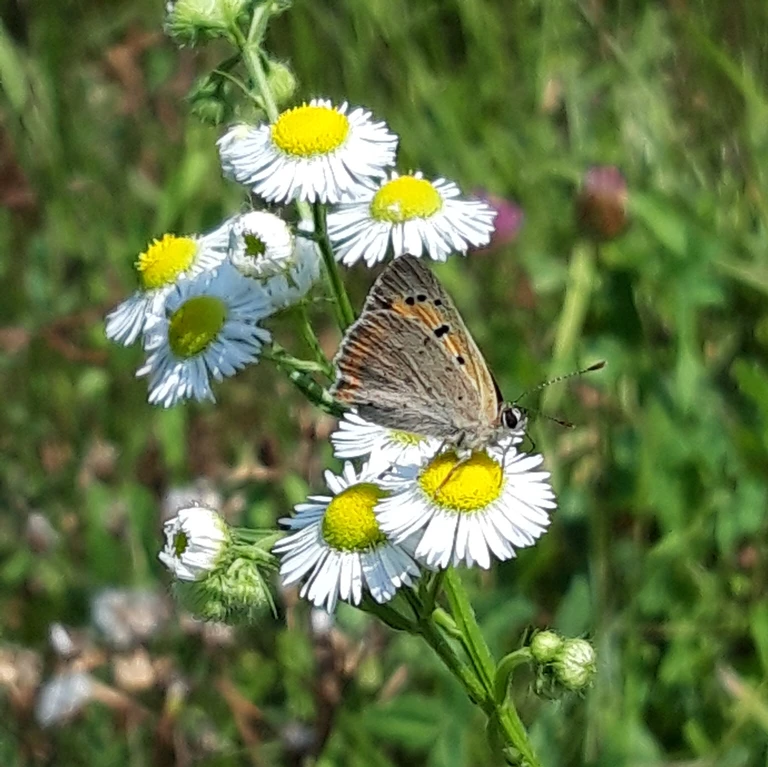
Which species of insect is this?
Lycaena phlaeas
